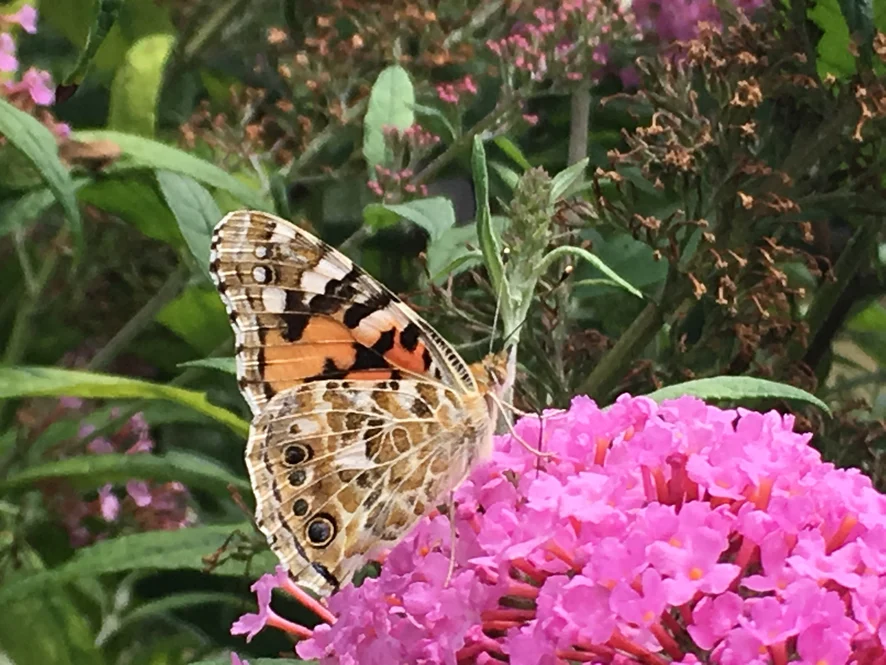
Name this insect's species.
Vanessa cardui
